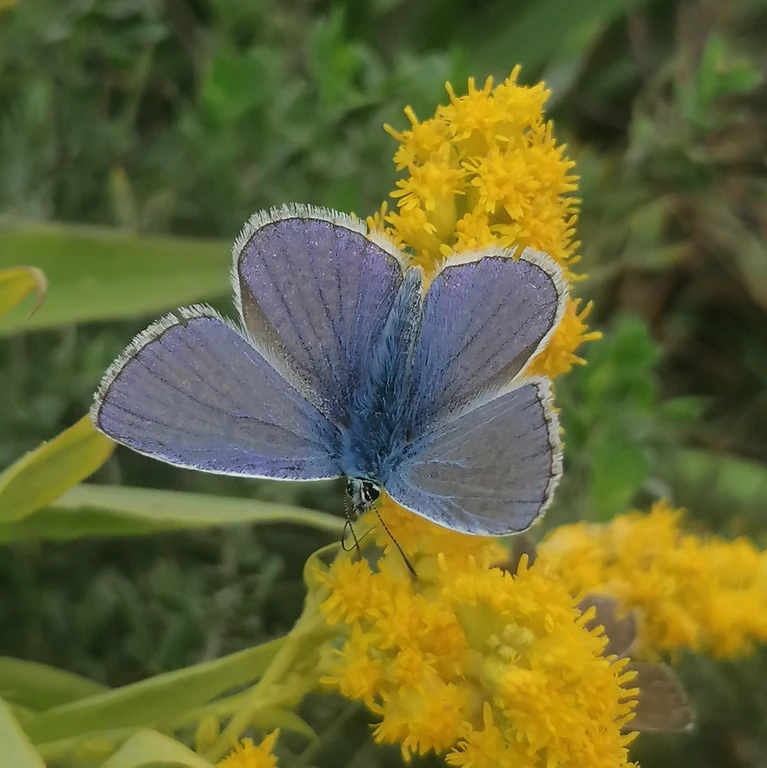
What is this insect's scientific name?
Polyommatus icarus
